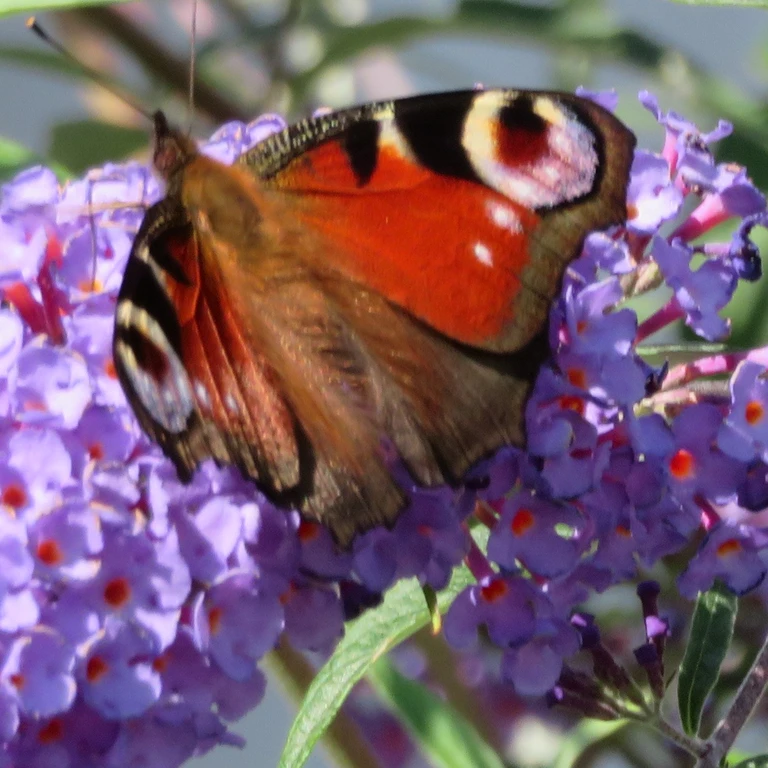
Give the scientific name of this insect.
Aglais io
